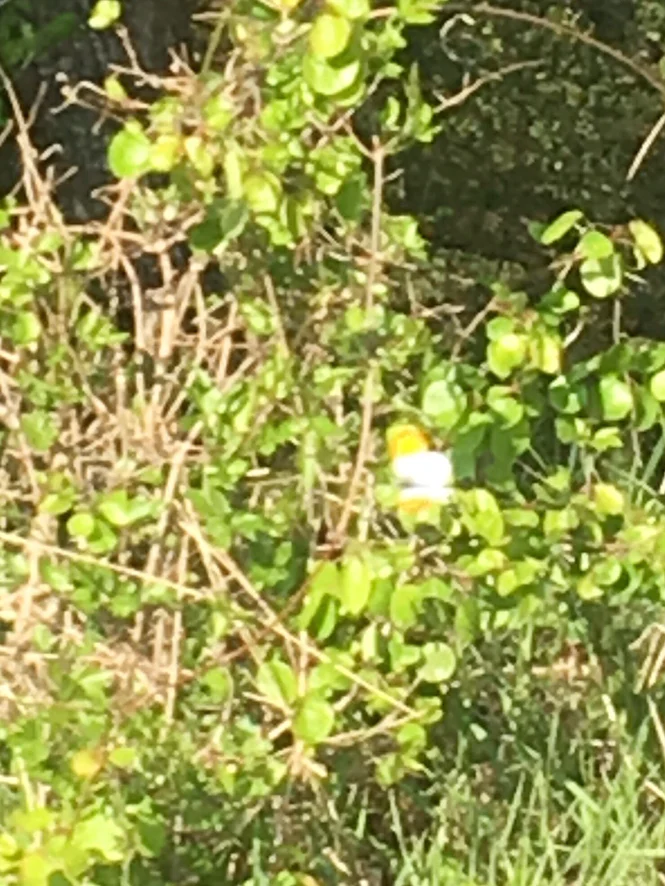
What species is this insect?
Anthocharis cardamines
